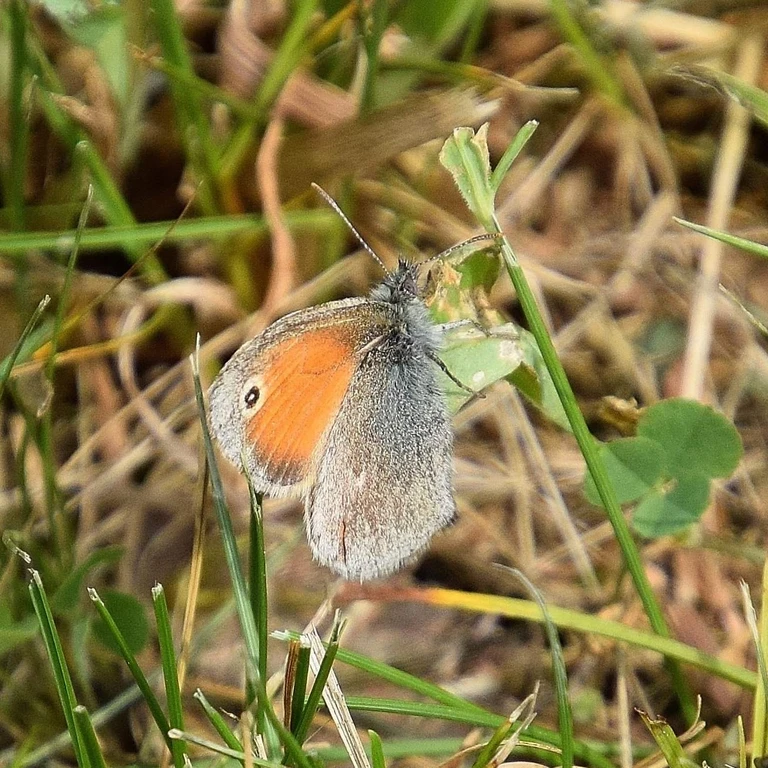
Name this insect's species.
Coenonympha pamphilus
